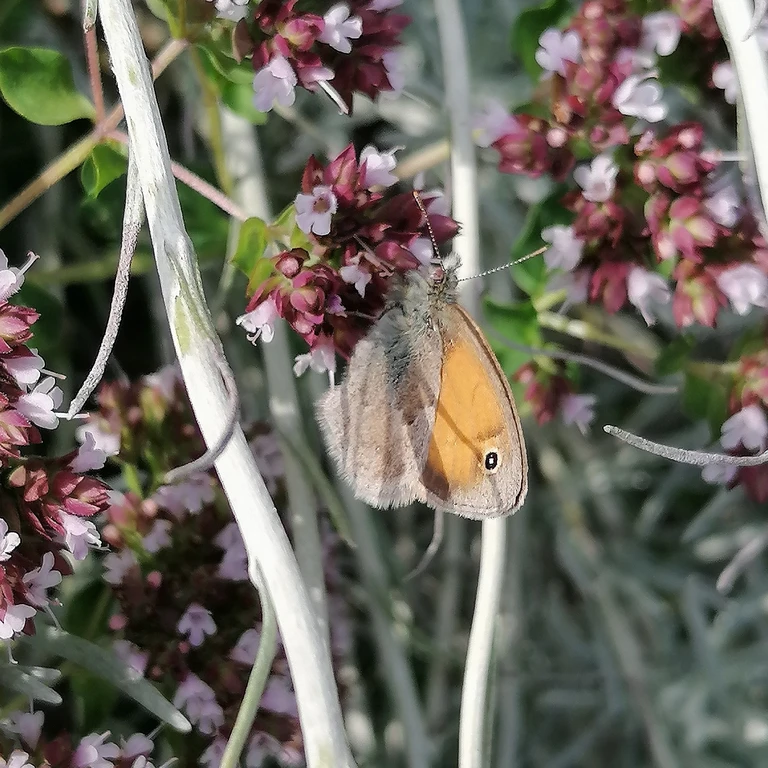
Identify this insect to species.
Coenonympha pamphilus
